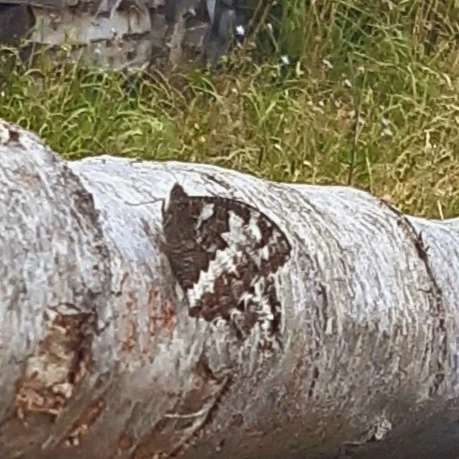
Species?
Brintesia circe
